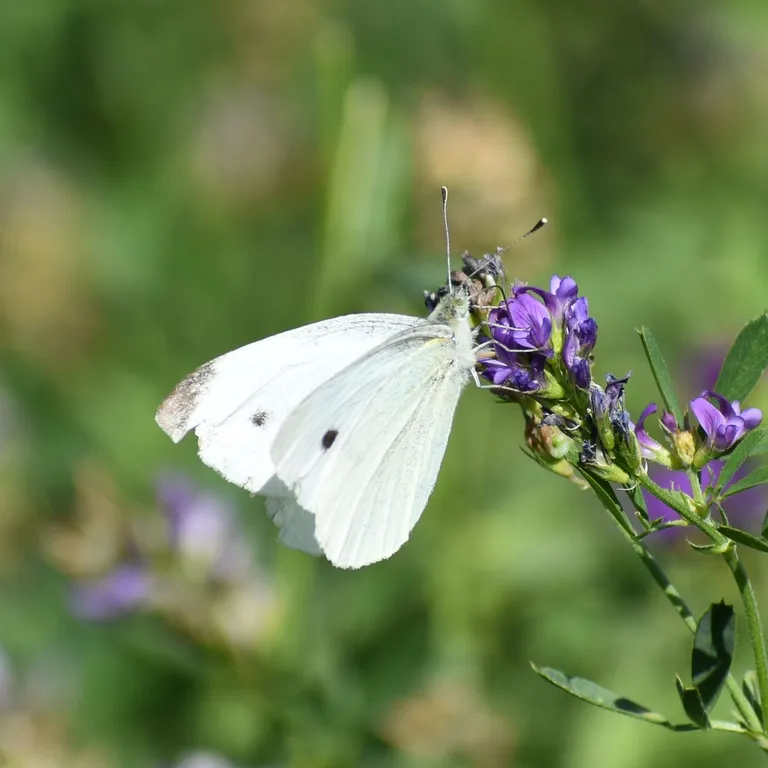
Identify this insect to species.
Pieris rapae
